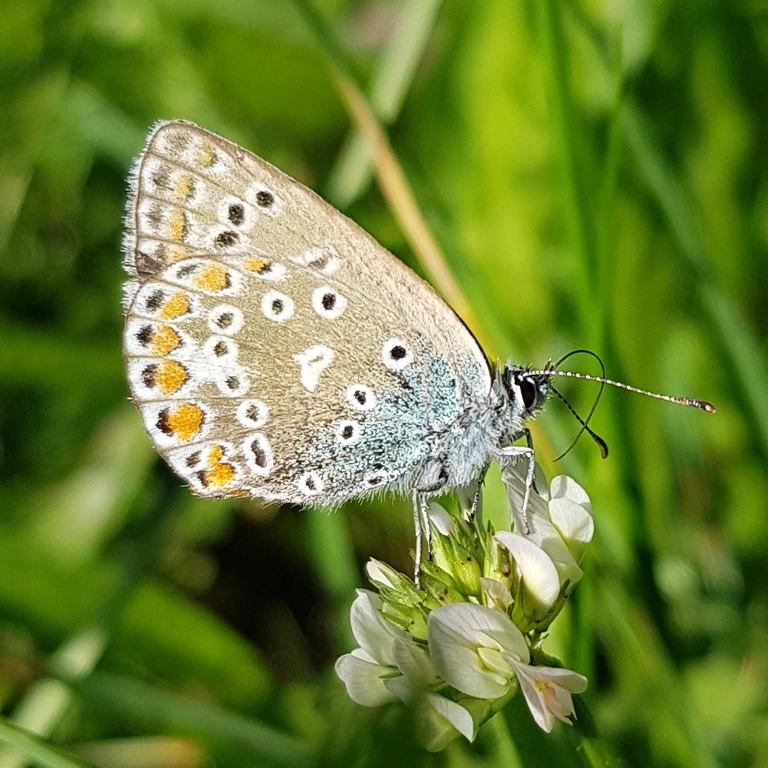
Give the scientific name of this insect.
Polyommatus icarus
